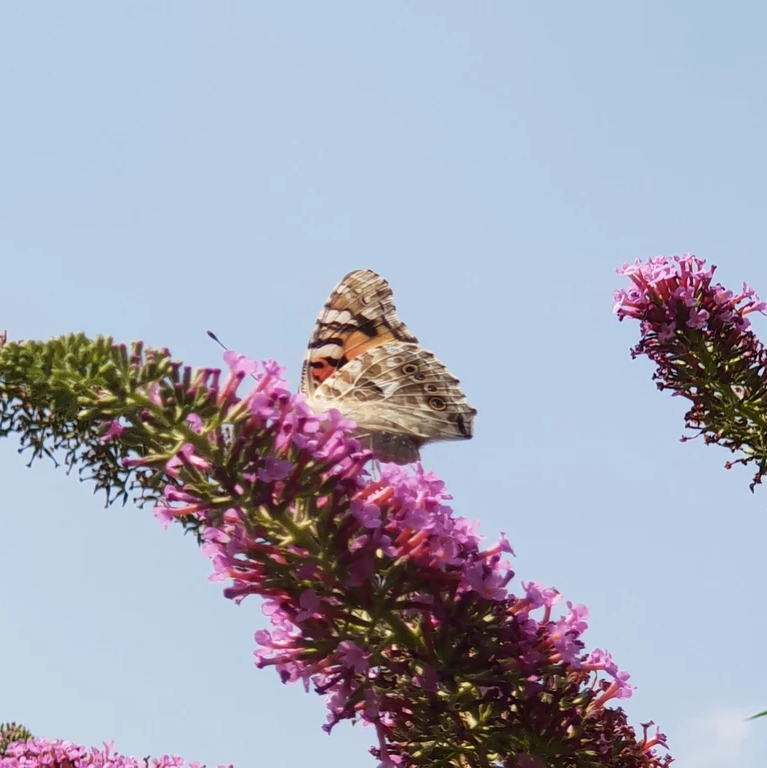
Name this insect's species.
Vanessa cardui
